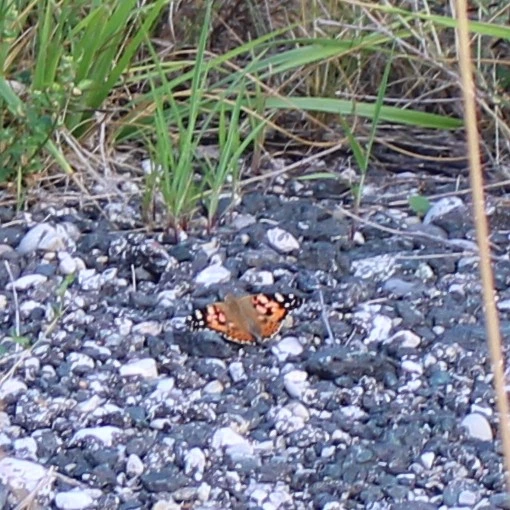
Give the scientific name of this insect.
Vanessa cardui
